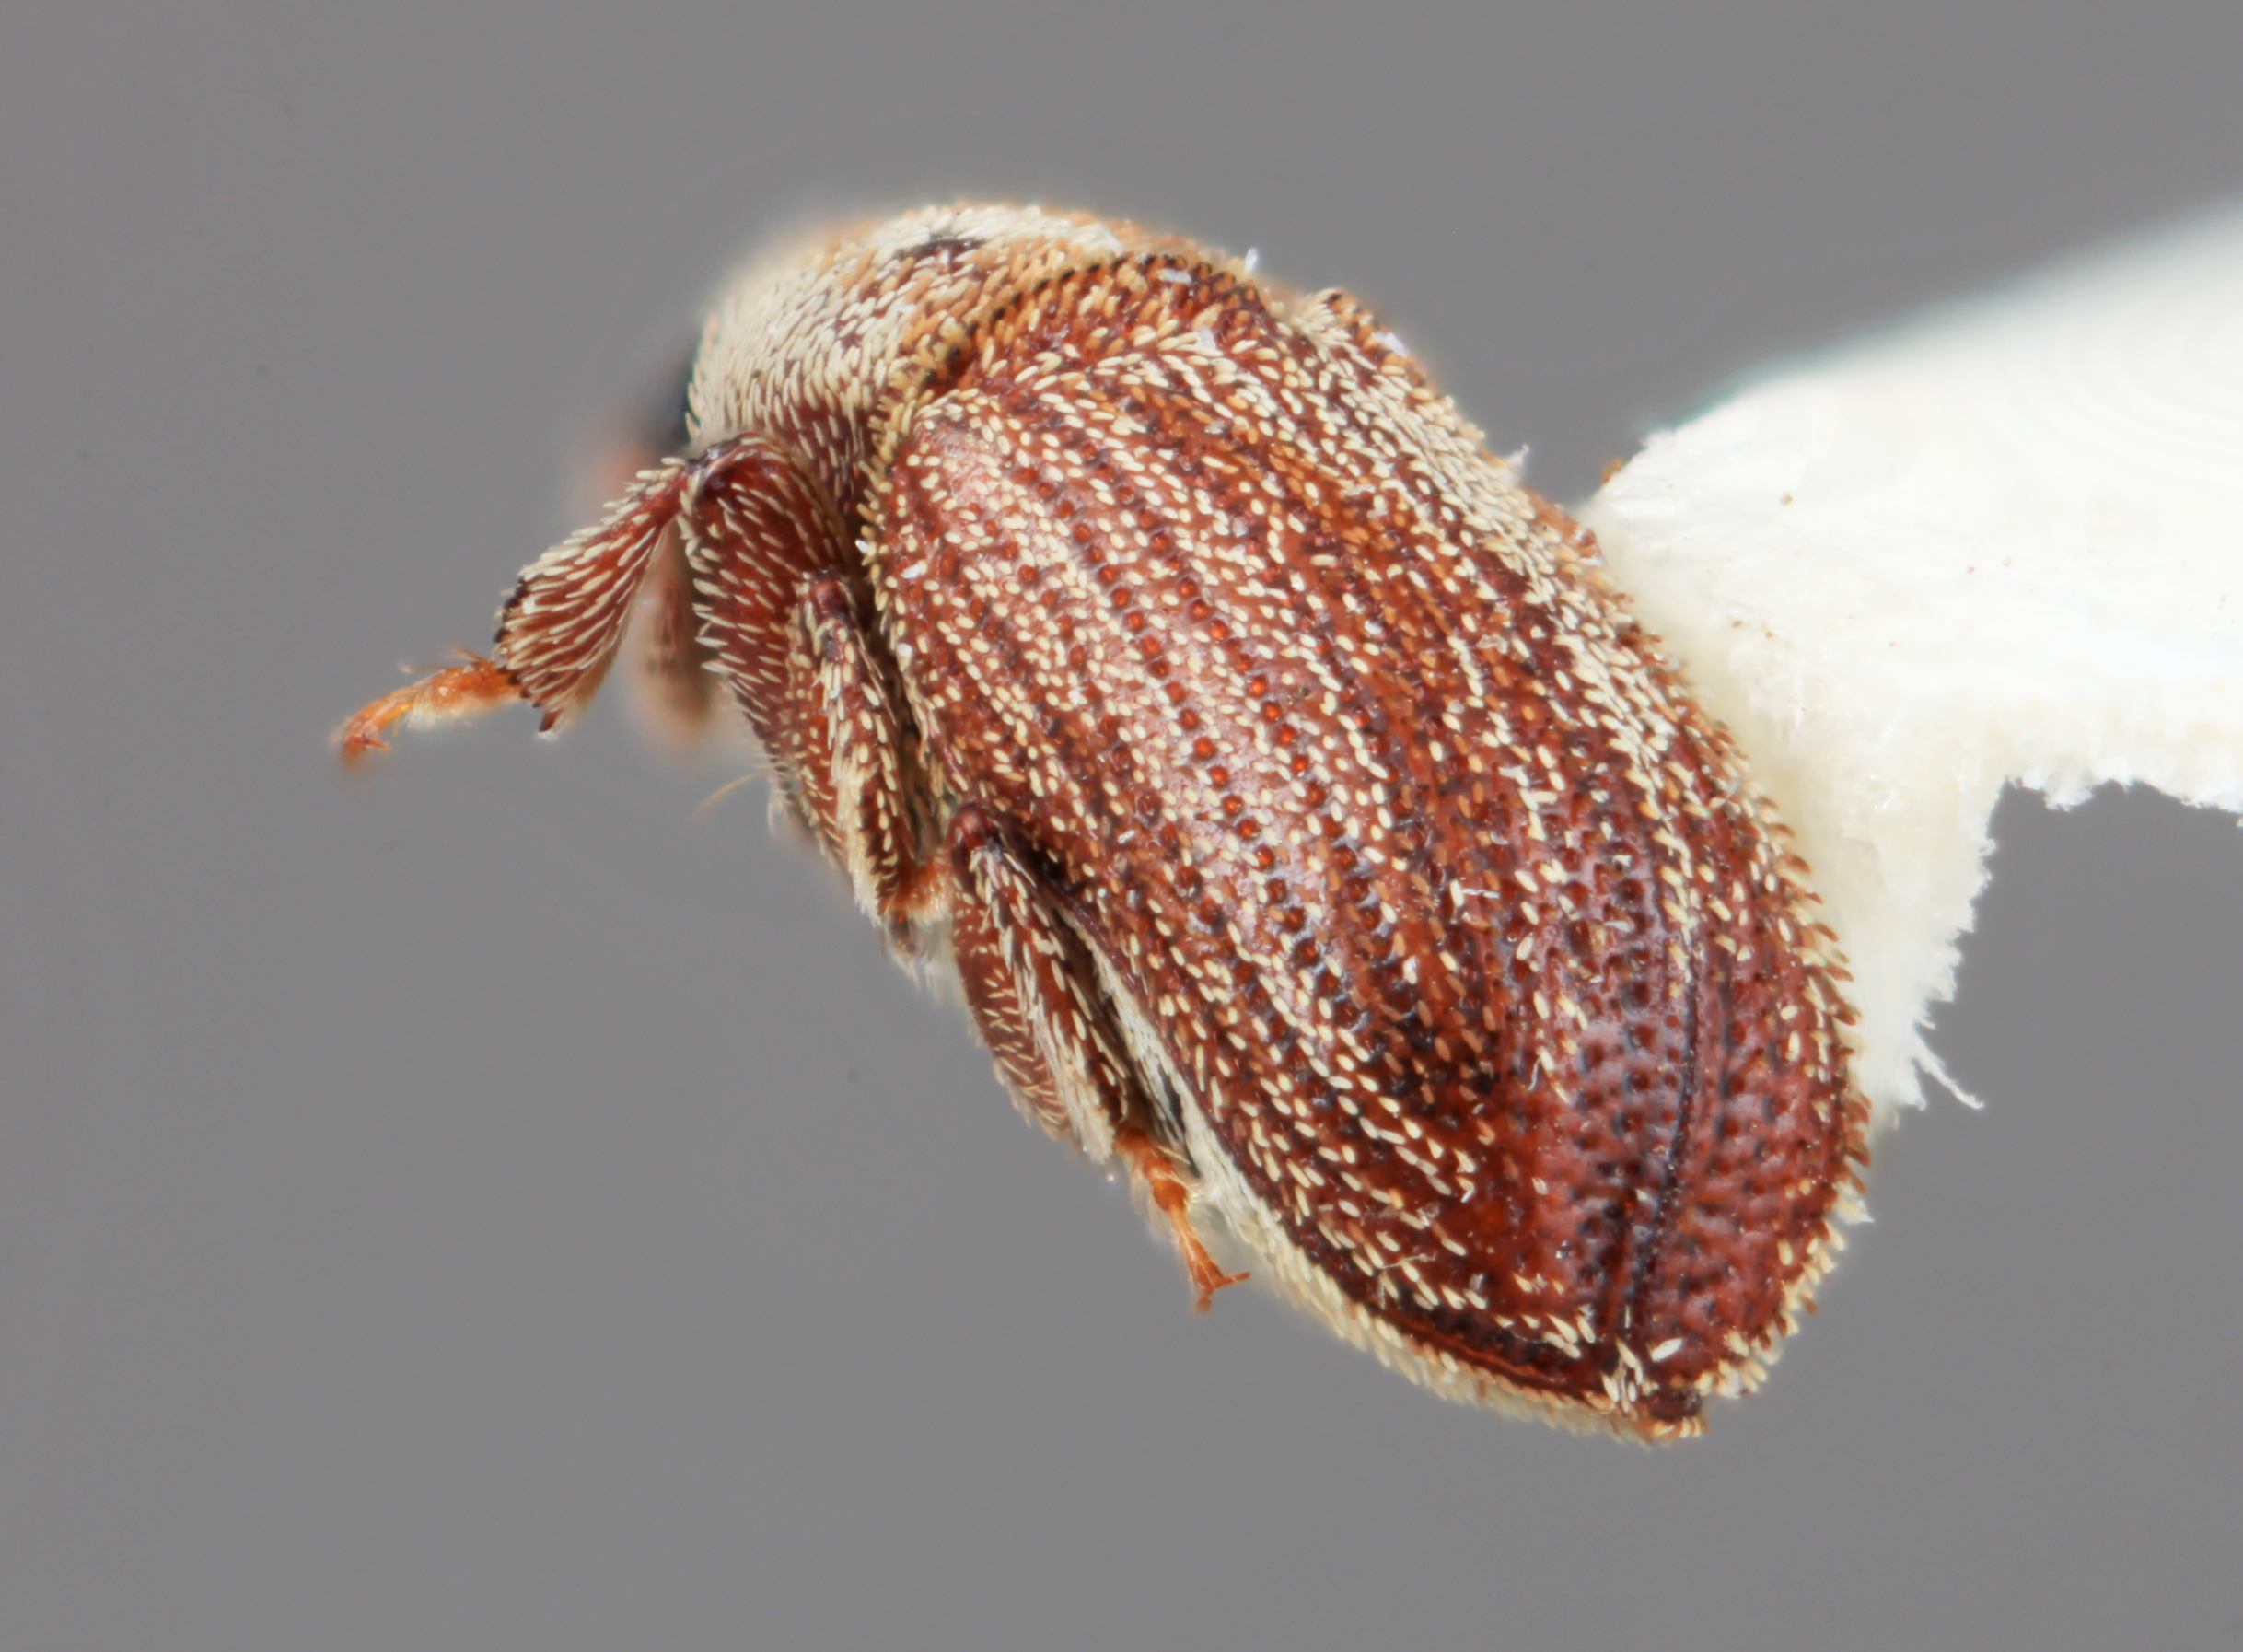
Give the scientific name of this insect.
Xylechinus aconcaguensis
